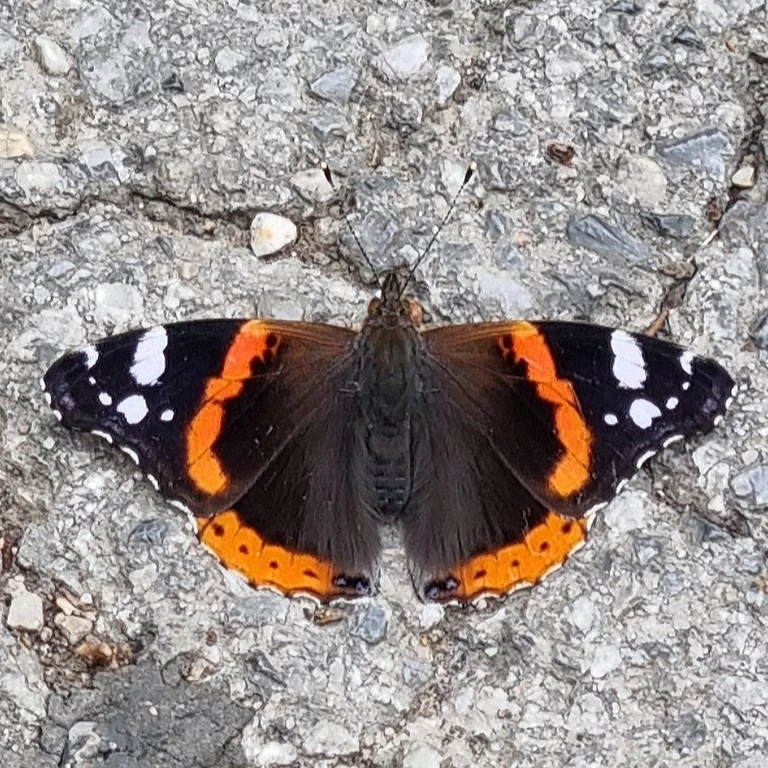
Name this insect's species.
Vanessa atalanta
